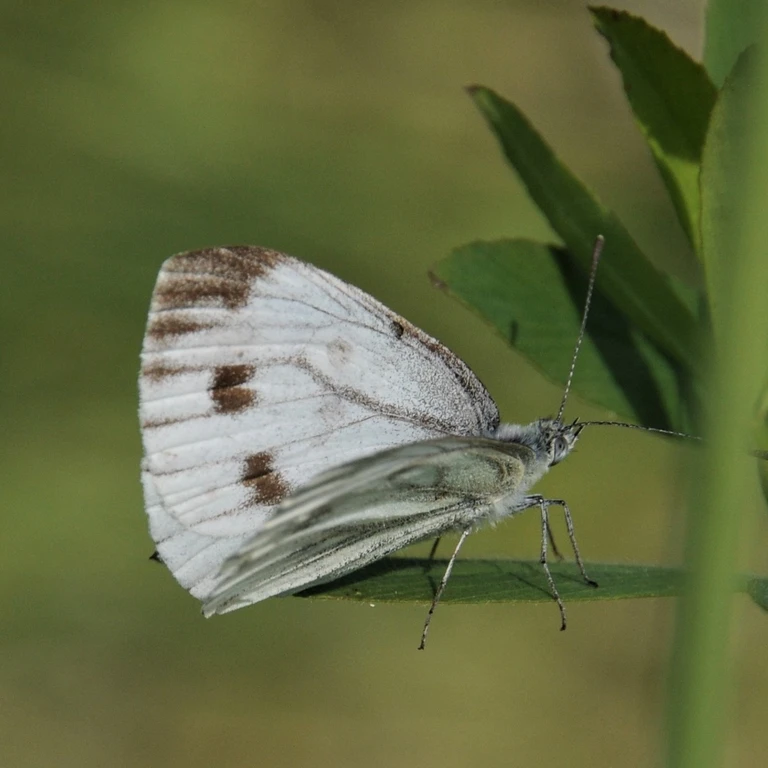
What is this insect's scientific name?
Pieris napi
